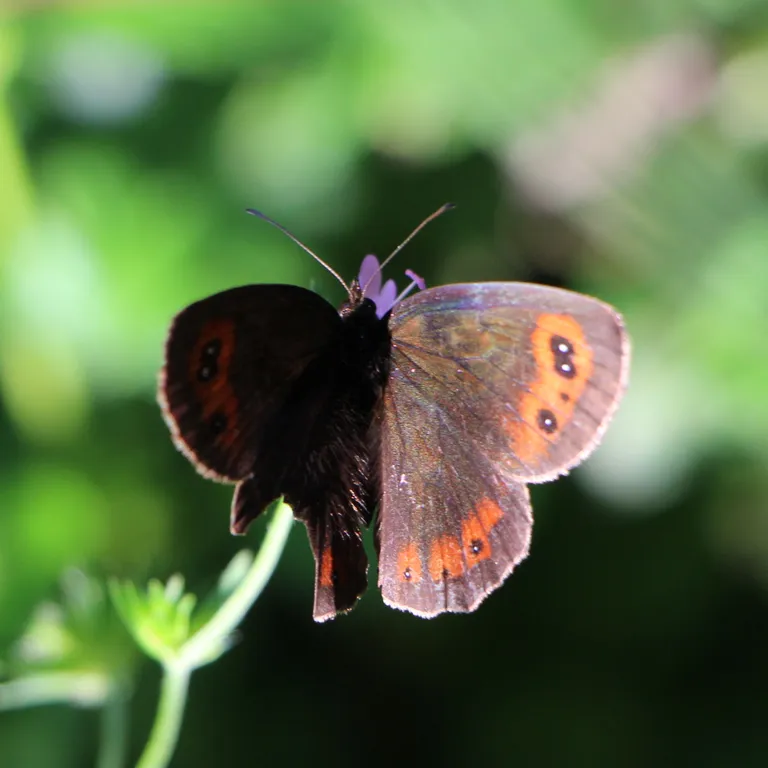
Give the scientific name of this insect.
Erebia aethiops
